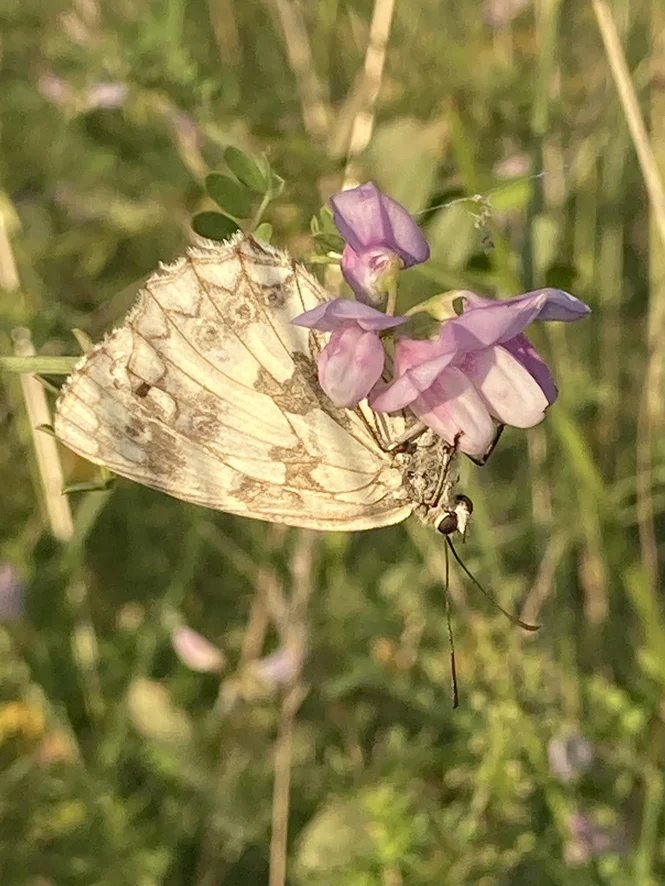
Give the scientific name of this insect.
Melanargia galathea
